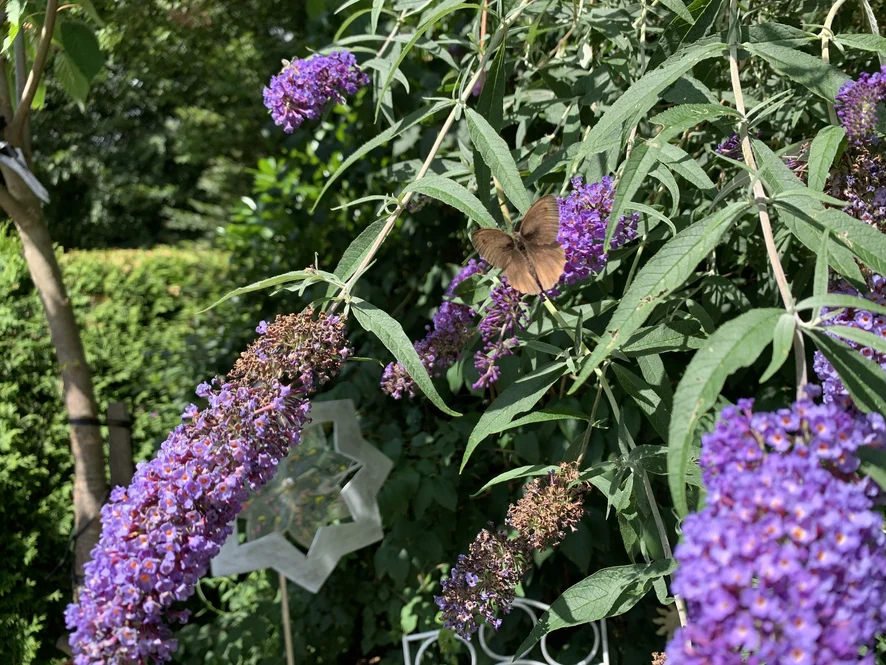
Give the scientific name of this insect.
Maniola jurtina
